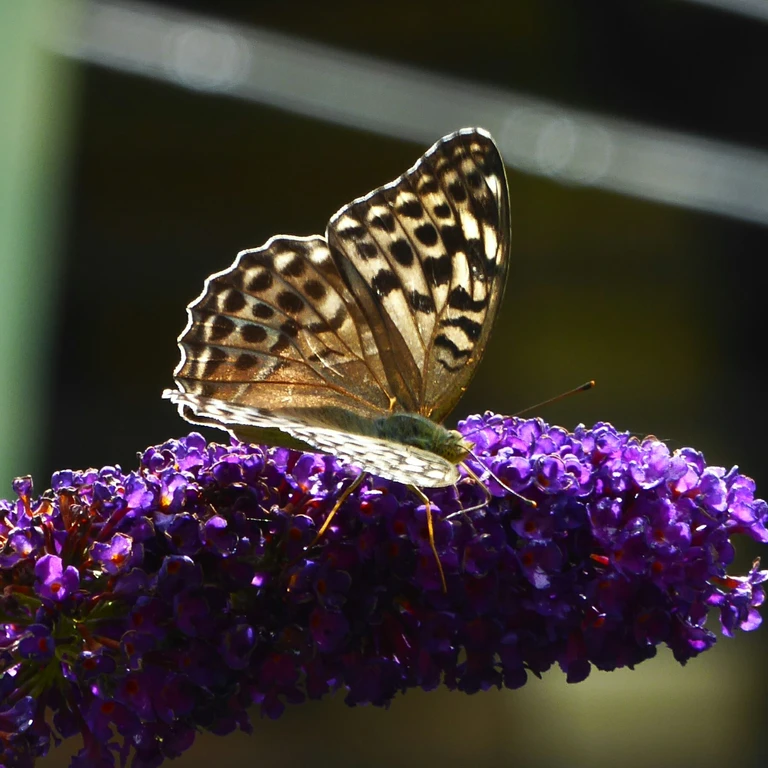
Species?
Argynnis paphia
